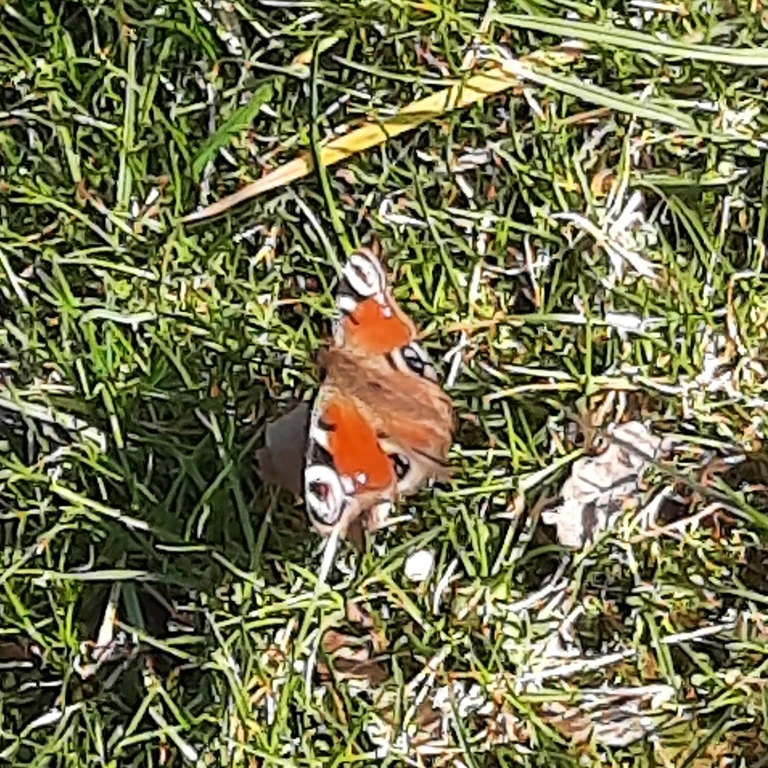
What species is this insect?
Aglais io
